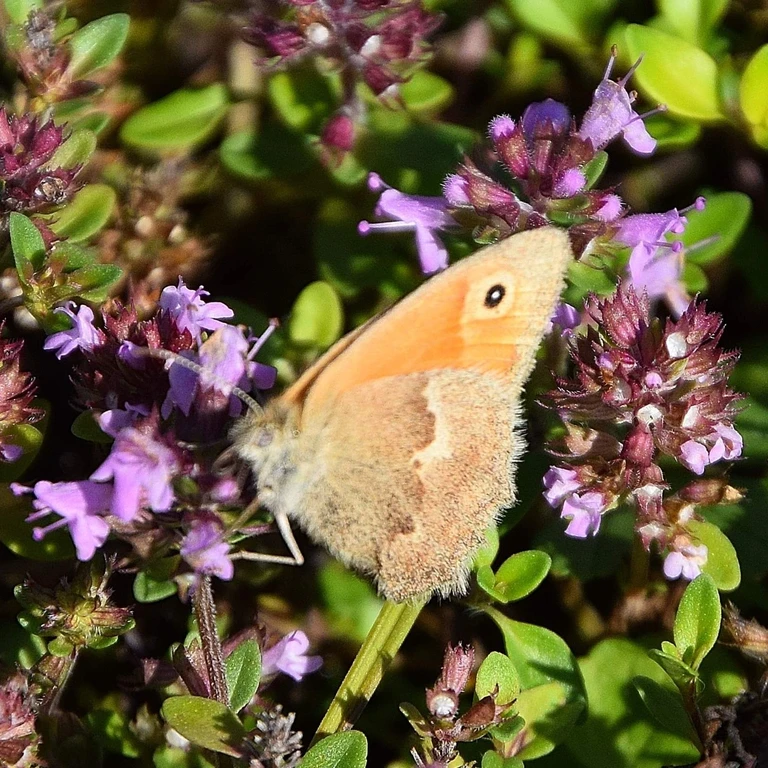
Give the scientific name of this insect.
Coenonympha pamphilus
